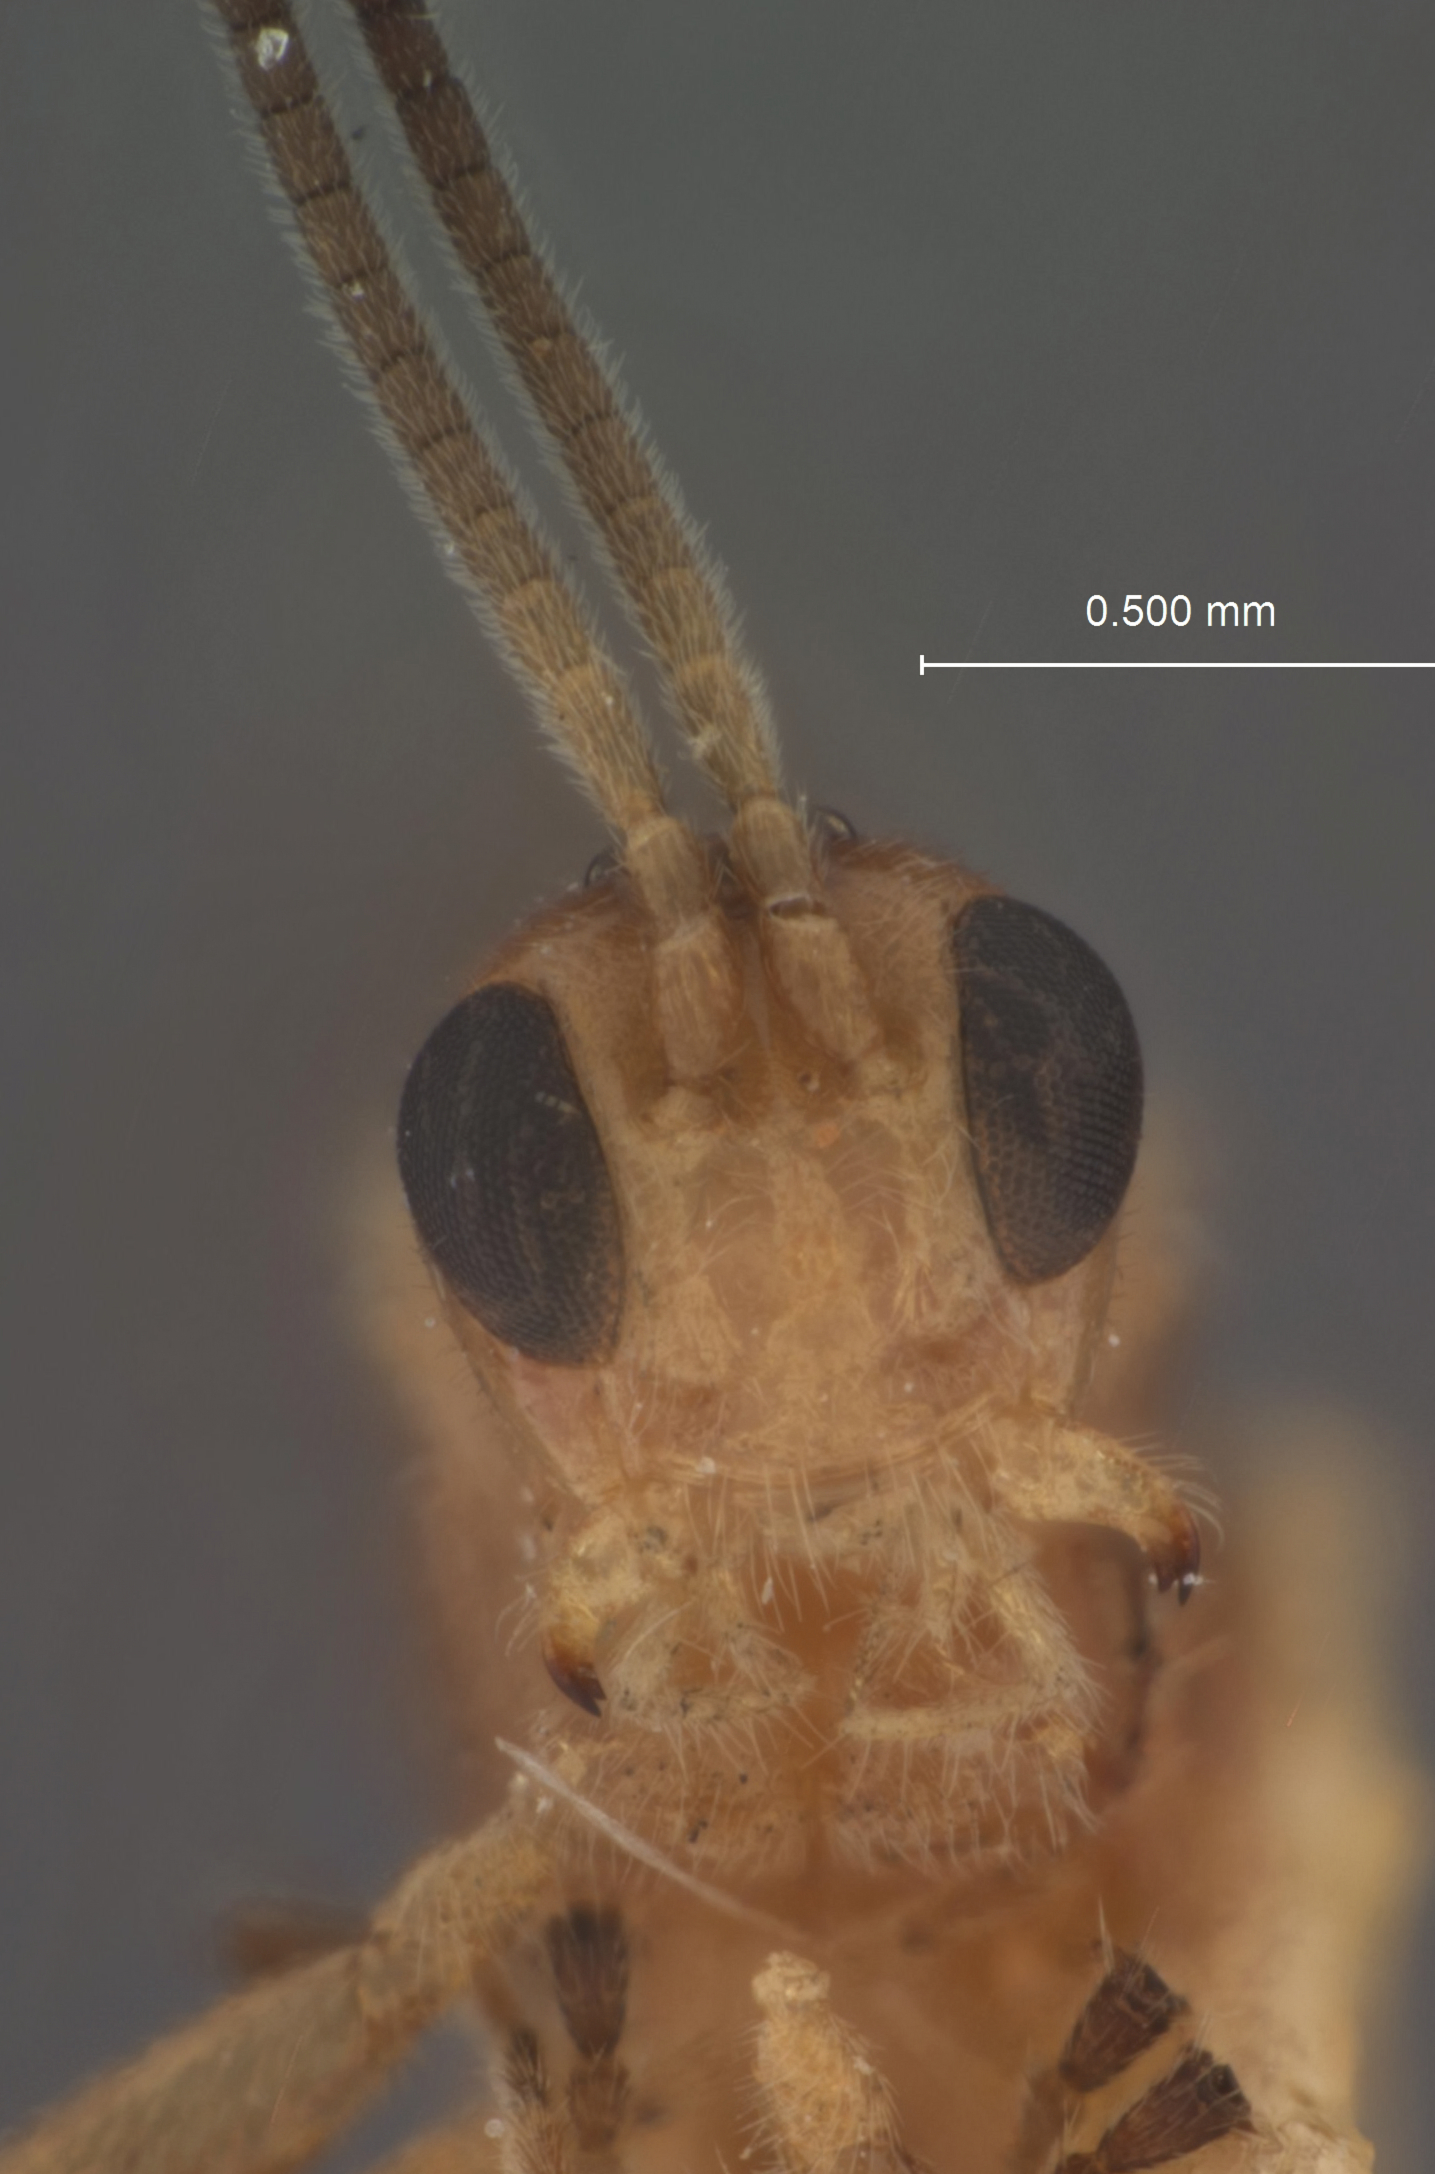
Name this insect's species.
Syntretus venustus
